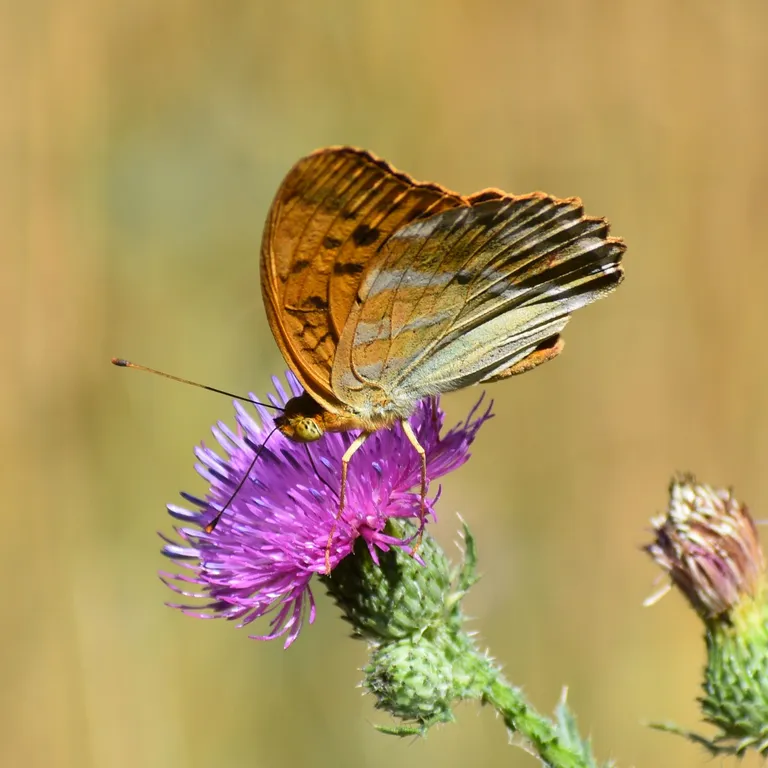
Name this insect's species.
Argynnis paphia
